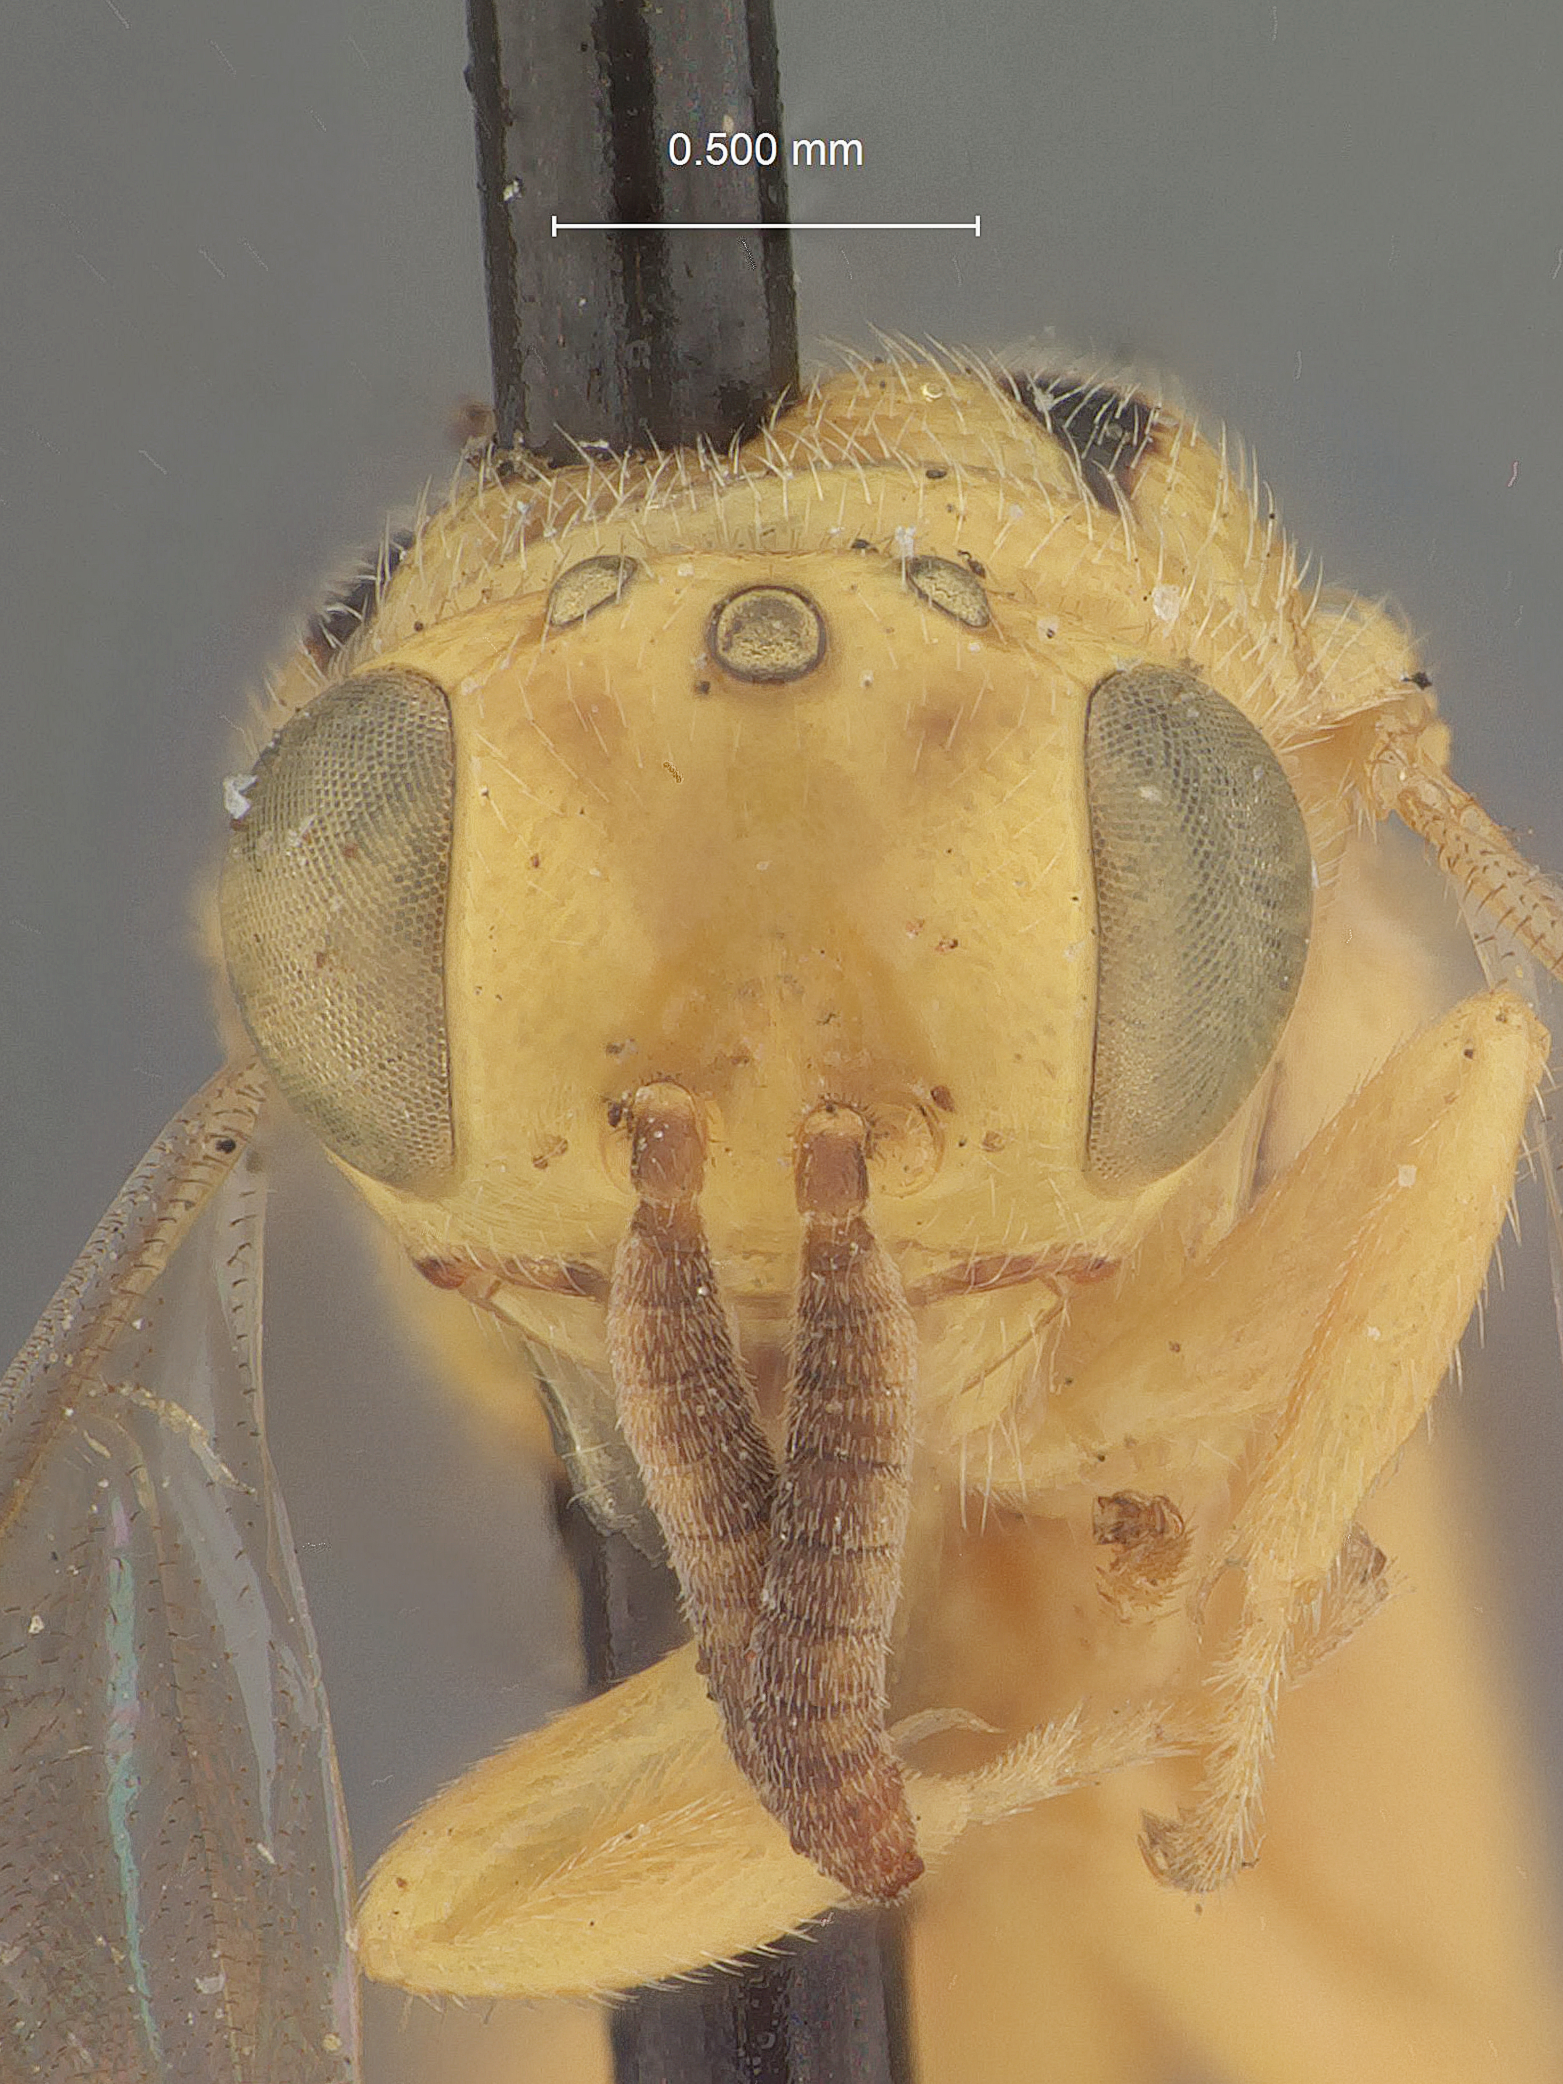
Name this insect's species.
Spilochalcis xantha
